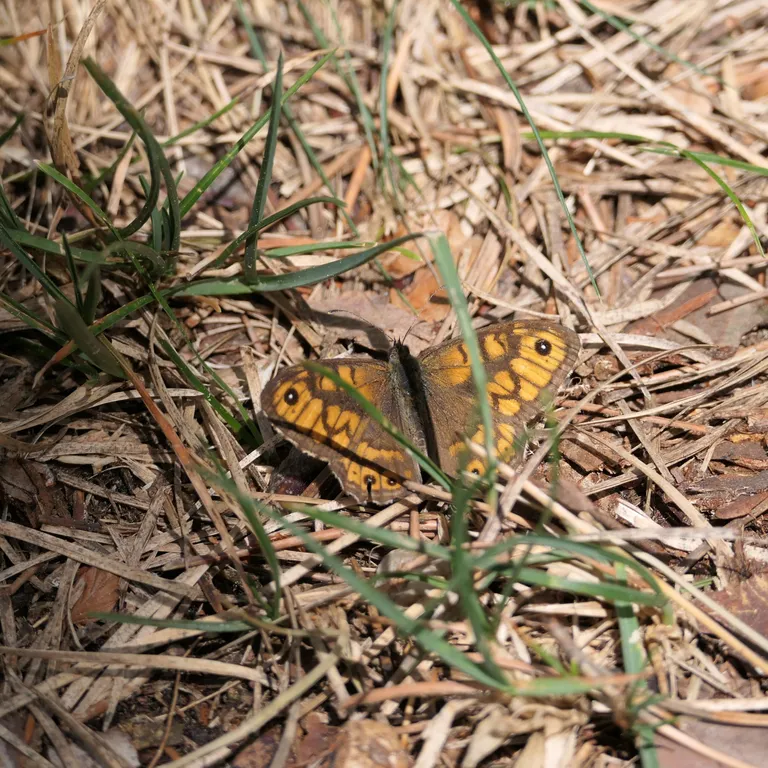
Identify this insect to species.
Lasiommata megera (also Pararge megera)
